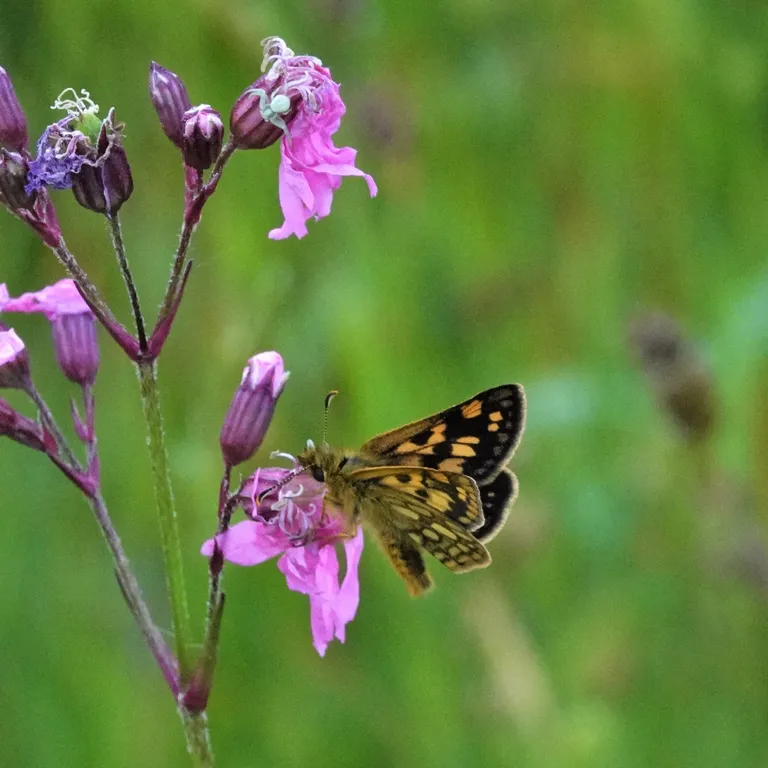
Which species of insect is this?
Carterocephalus palaemon
